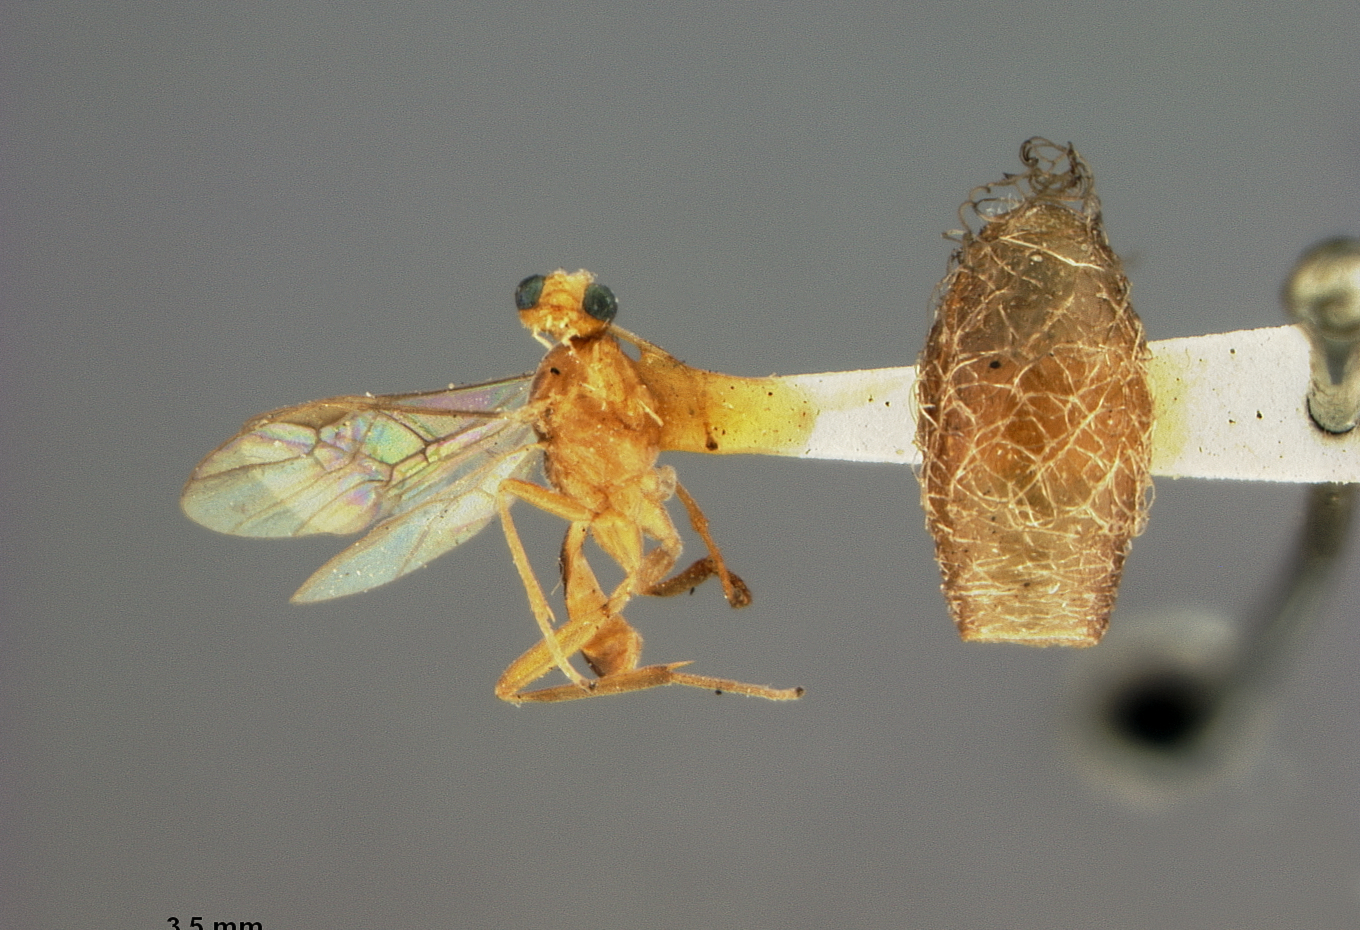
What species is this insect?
Meteorus floridanus
